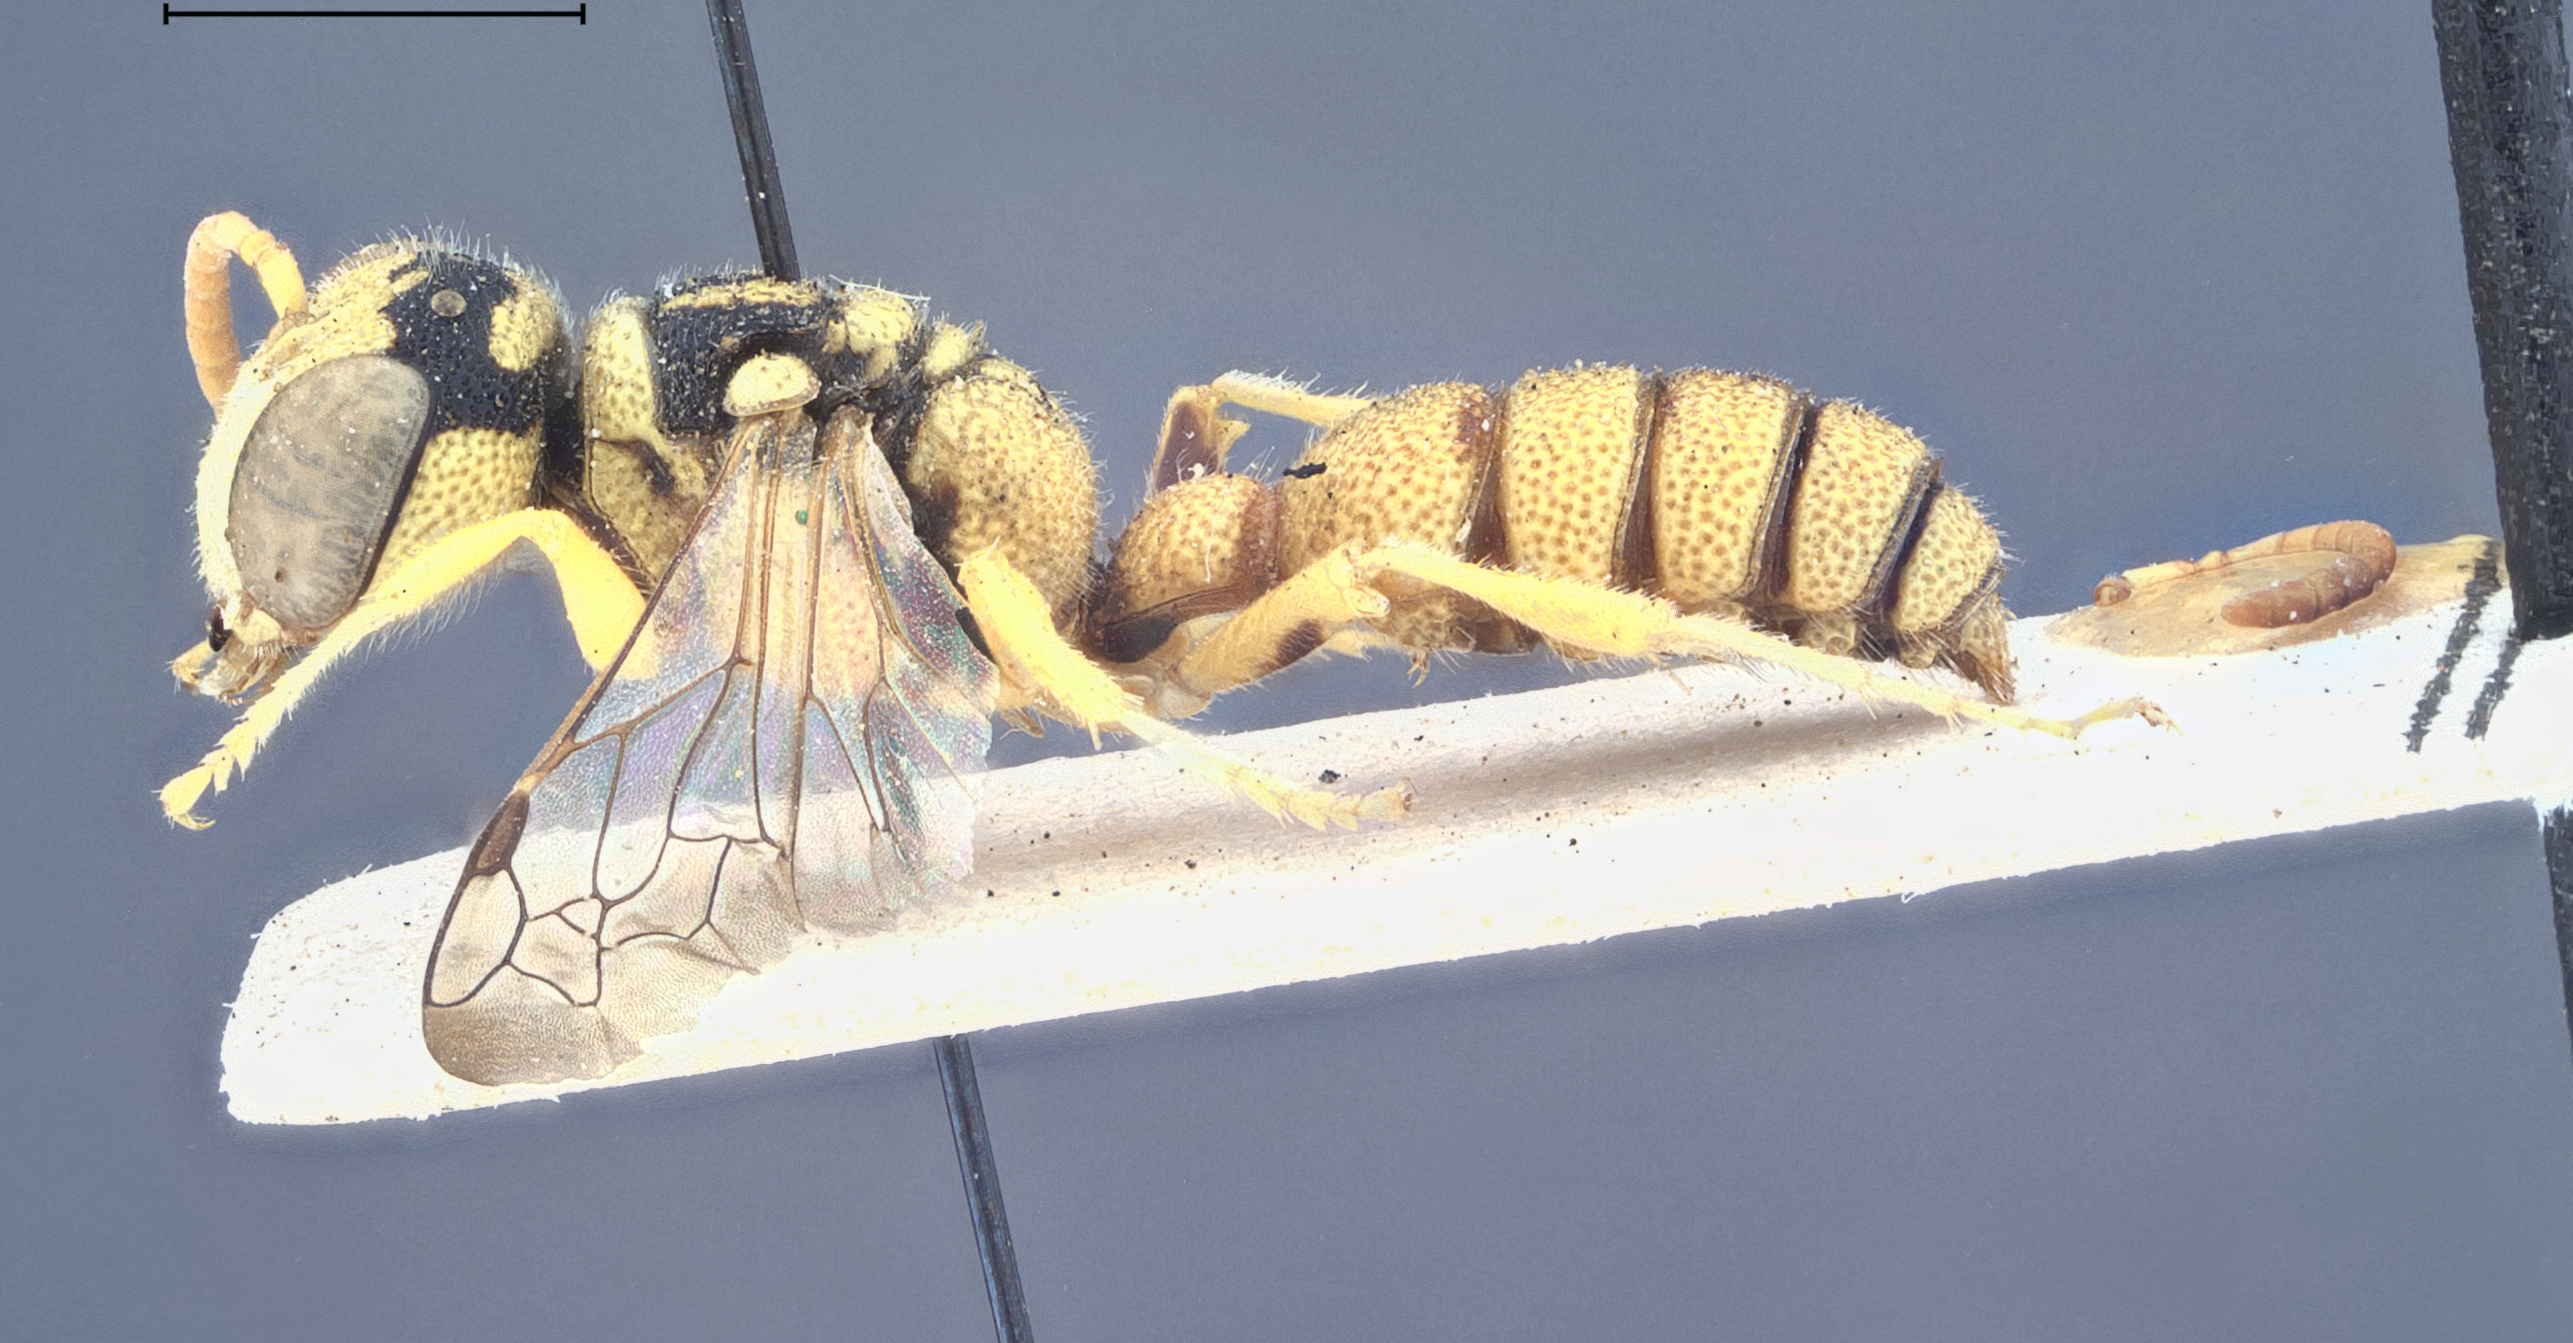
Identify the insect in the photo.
Cerceris alfierii
